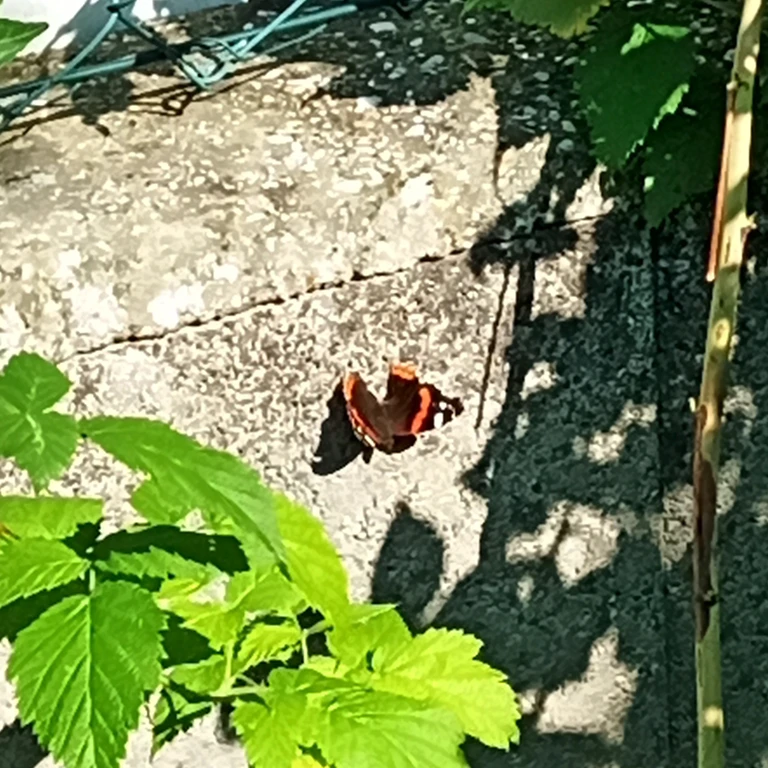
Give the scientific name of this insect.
Vanessa atalanta
